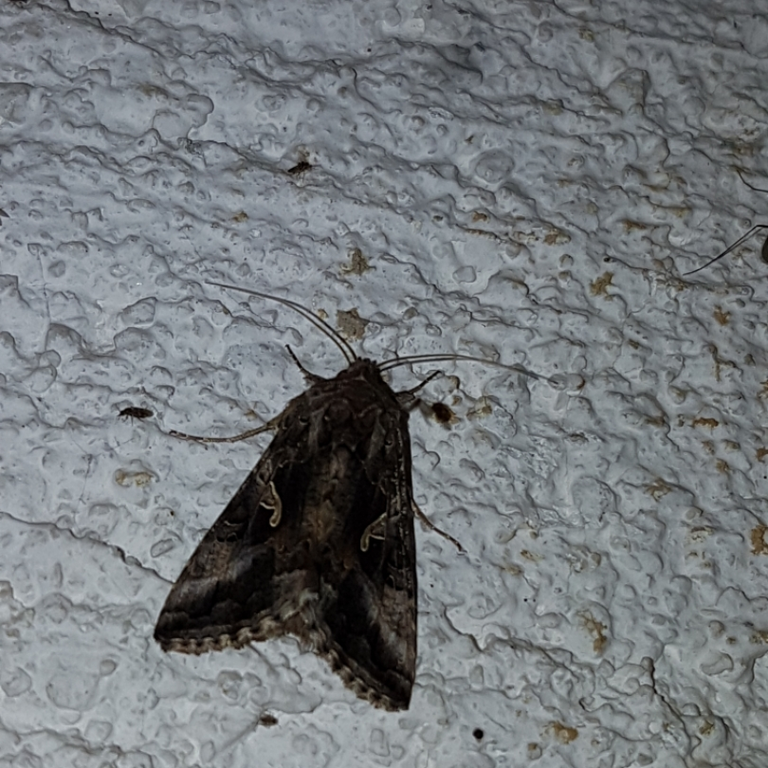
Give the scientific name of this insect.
Autographa gamma
